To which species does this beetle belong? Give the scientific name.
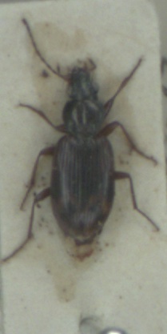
Bembidion dentellum
